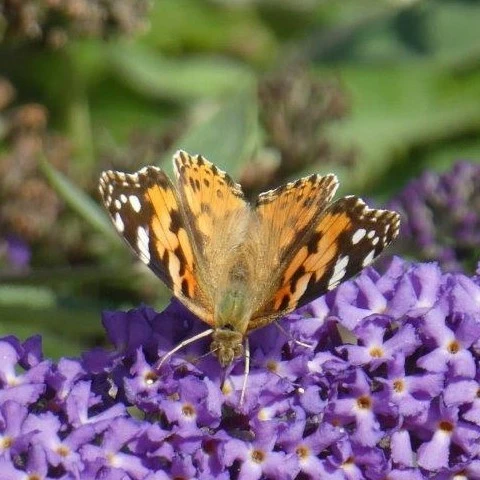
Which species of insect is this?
Vanessa cardui
